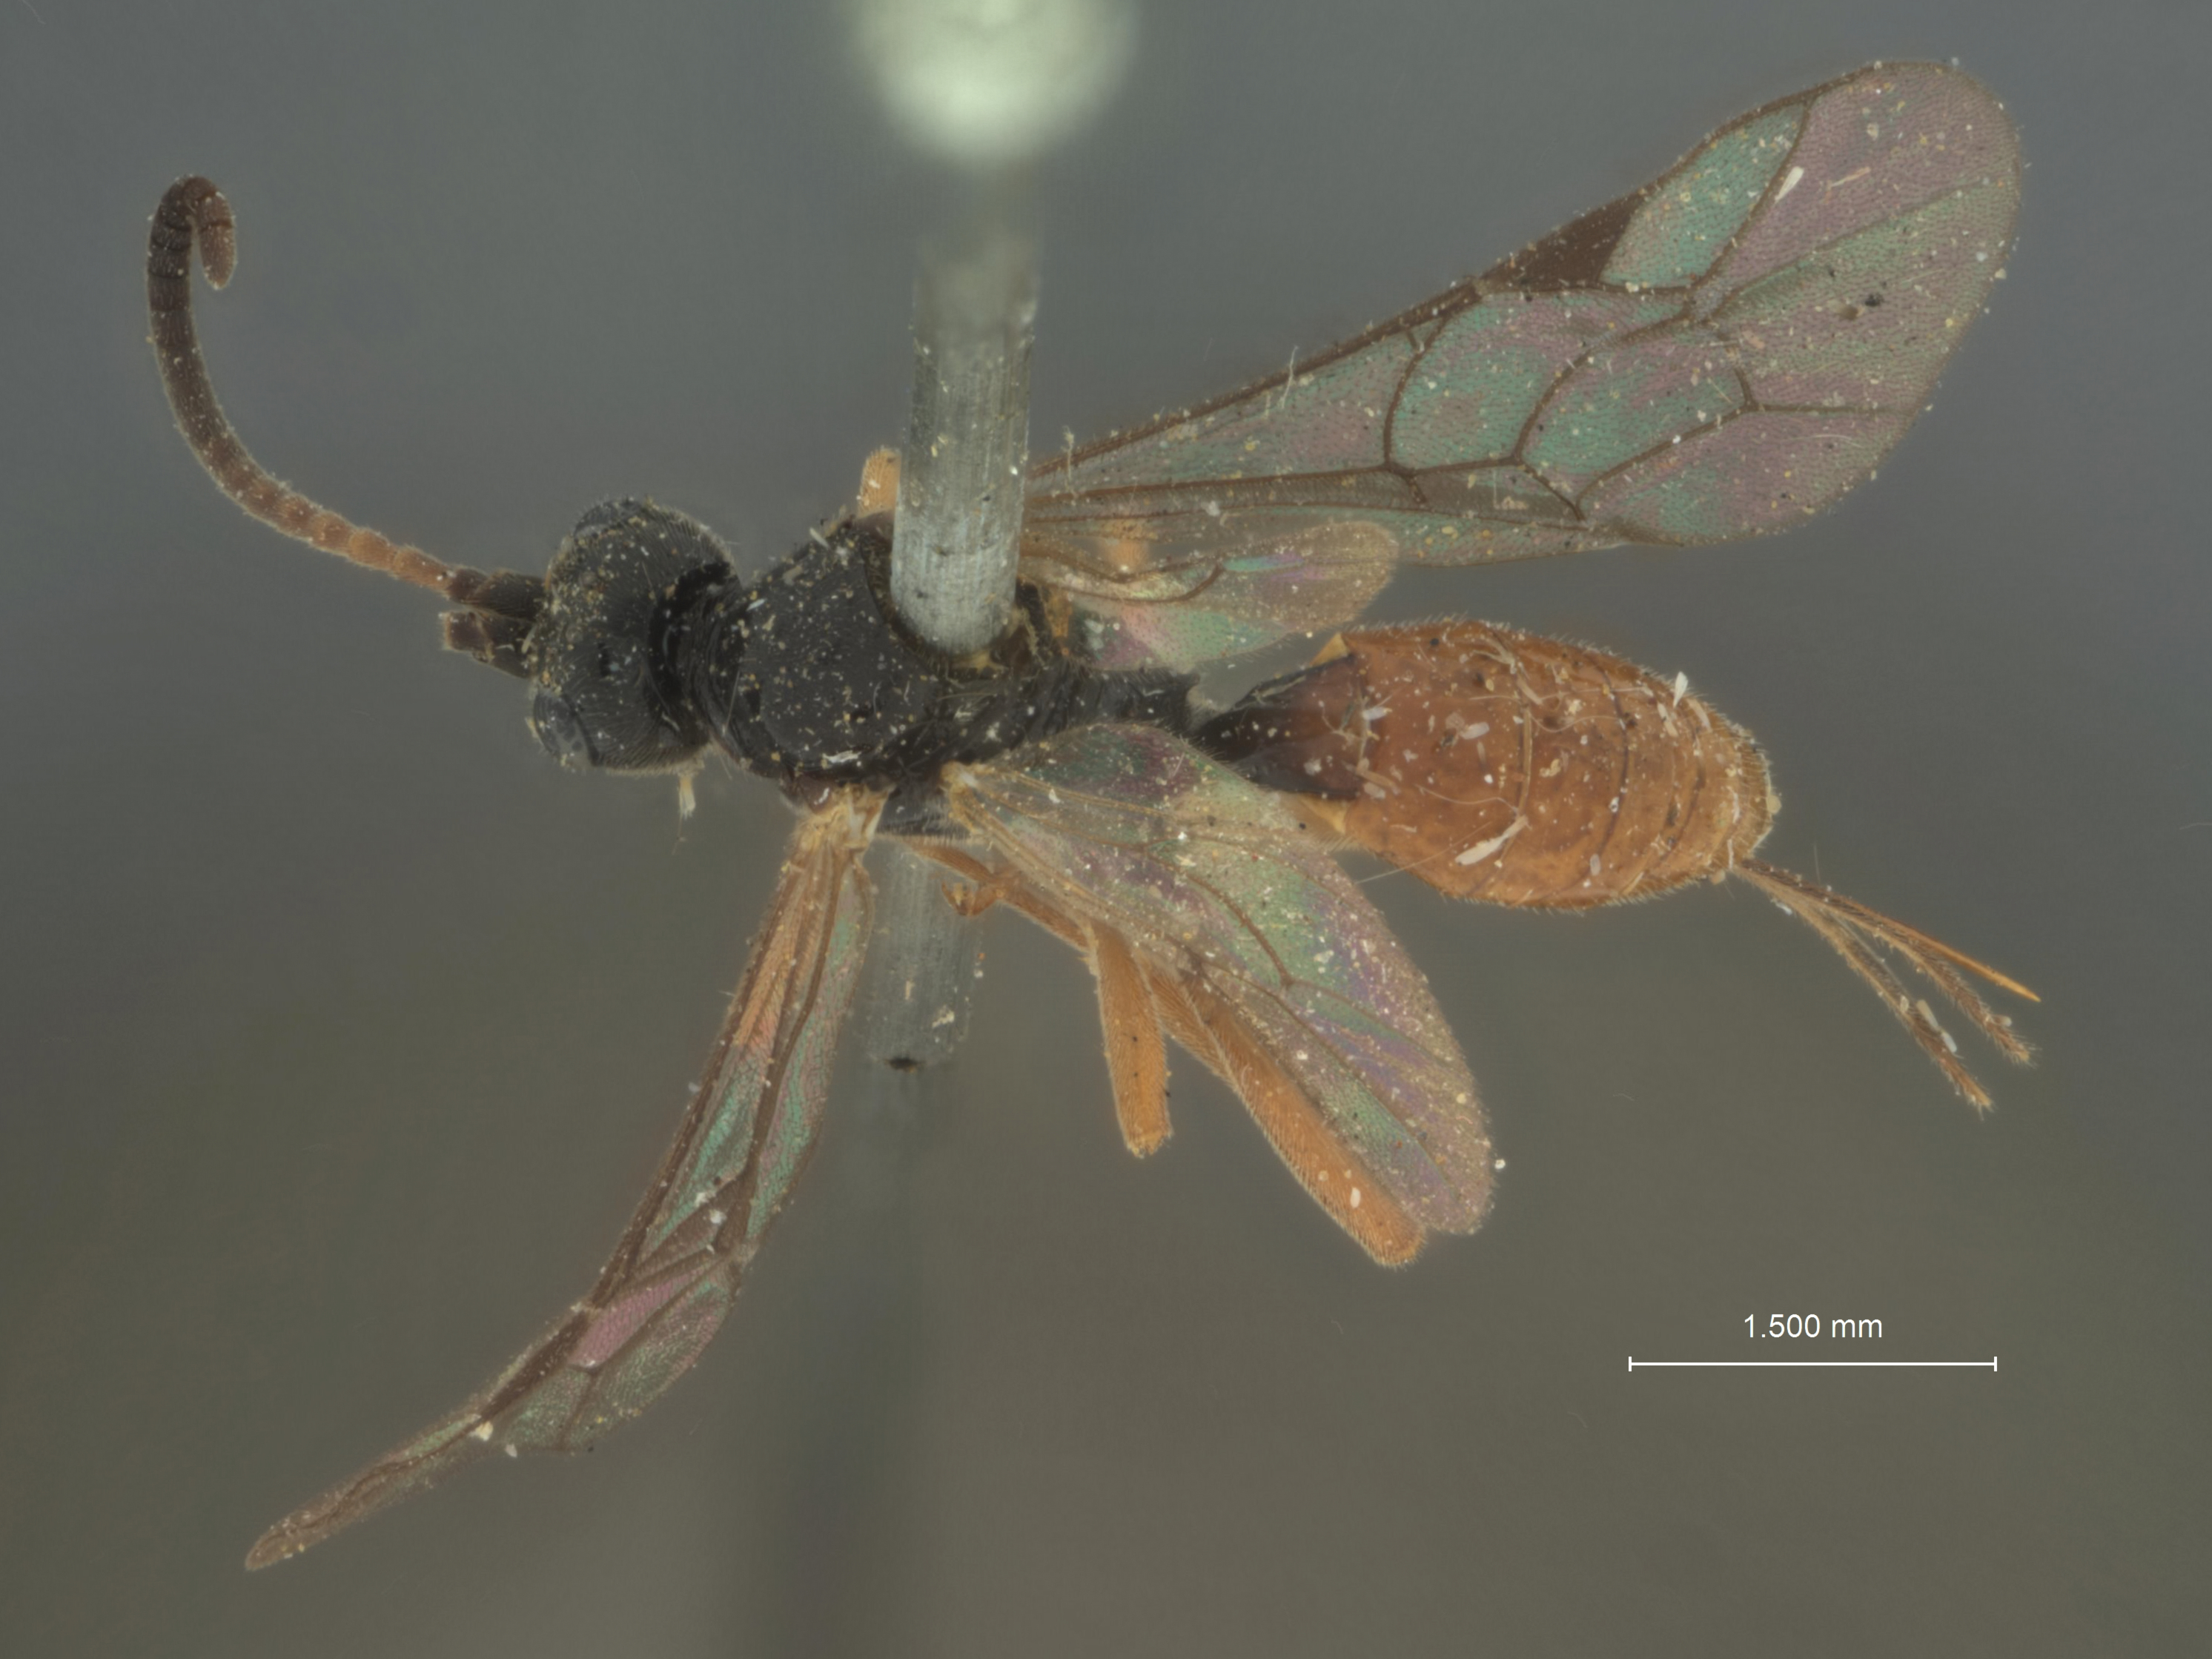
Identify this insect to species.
Bathymetis bicolor
